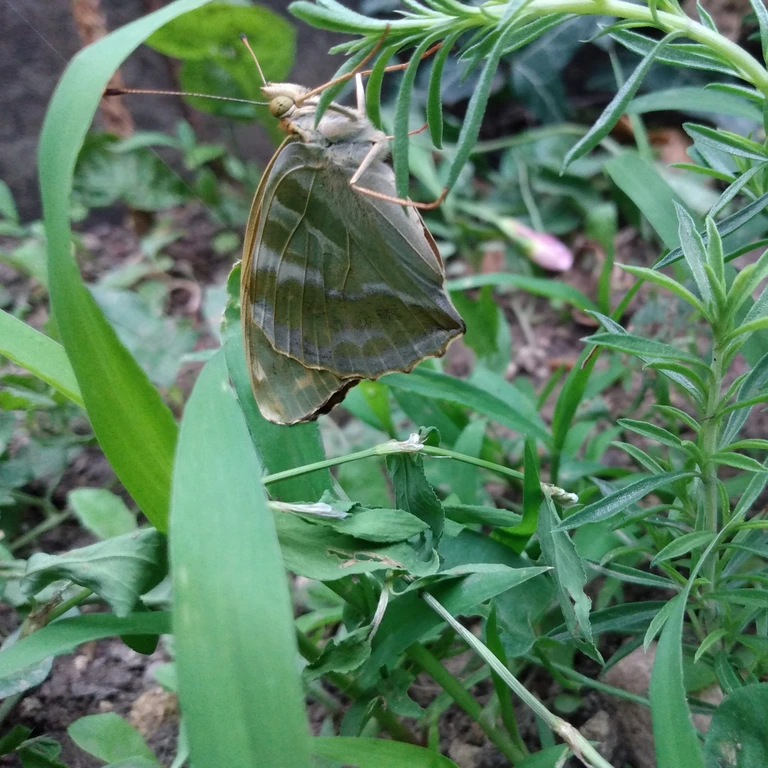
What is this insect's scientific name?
Argynnis paphia
